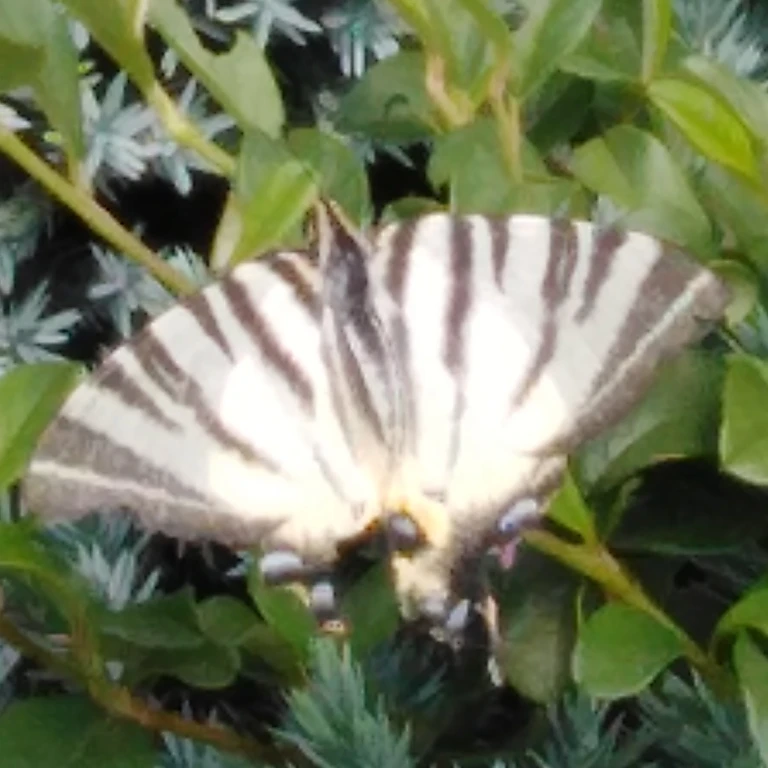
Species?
Iphiclides podalirius
